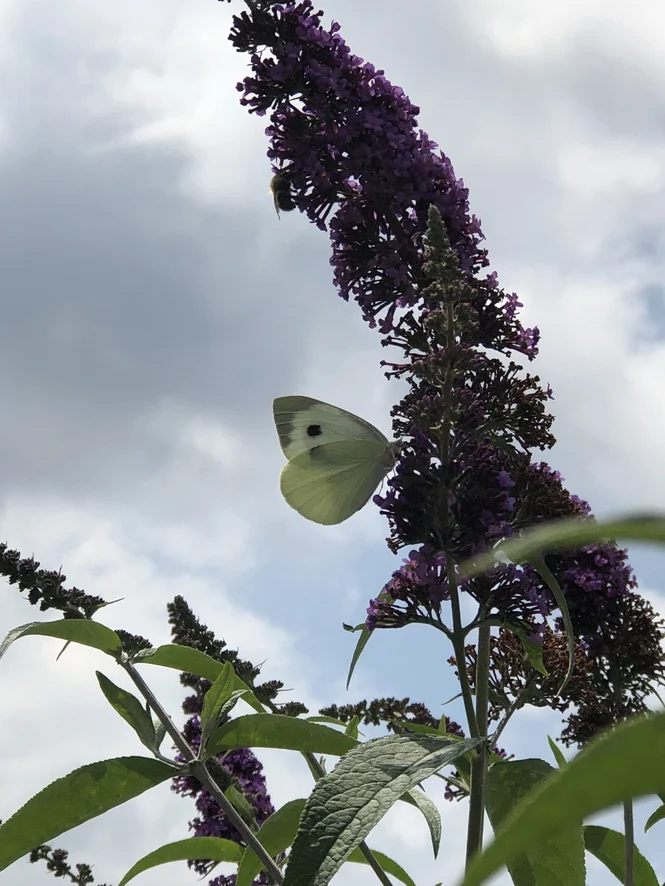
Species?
Pieris brassicae
